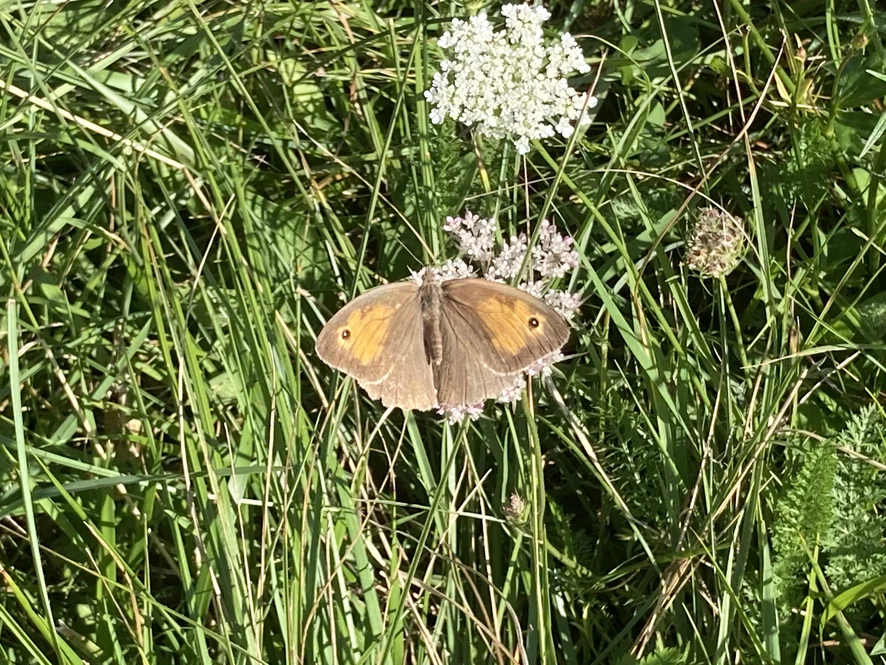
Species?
Maniola jurtina
